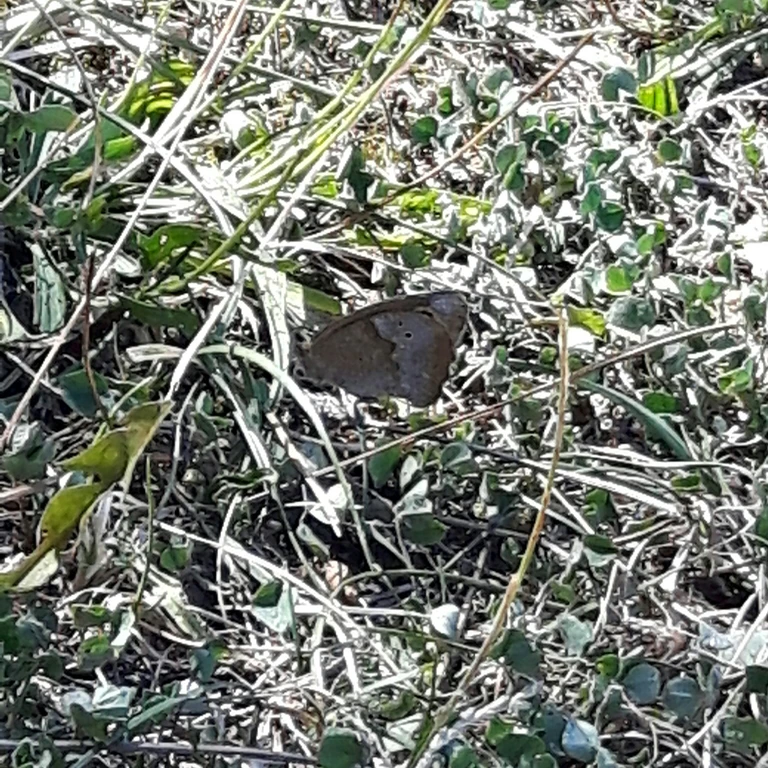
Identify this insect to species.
Maniola jurtina
